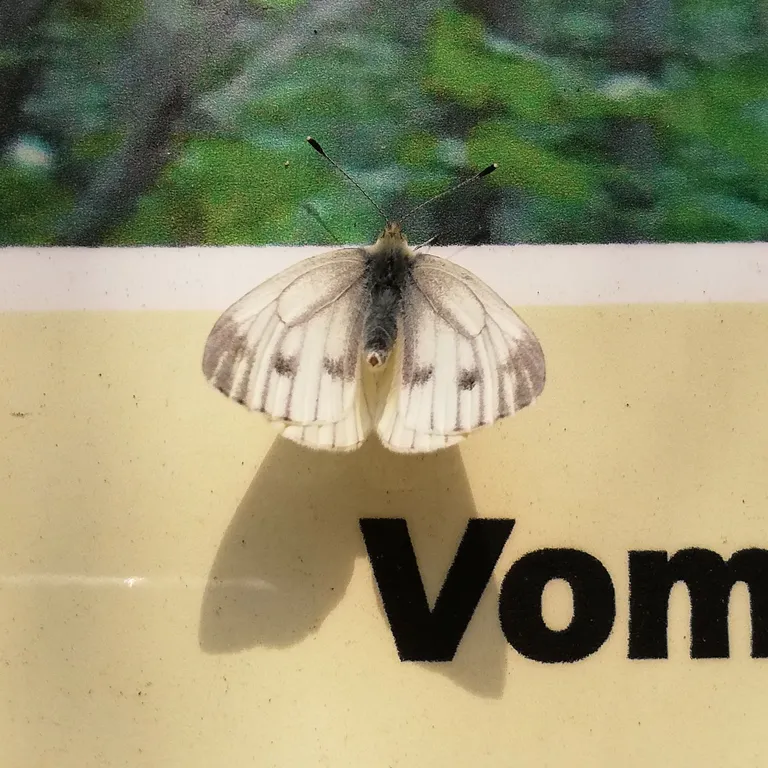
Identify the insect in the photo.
Pieris napi
